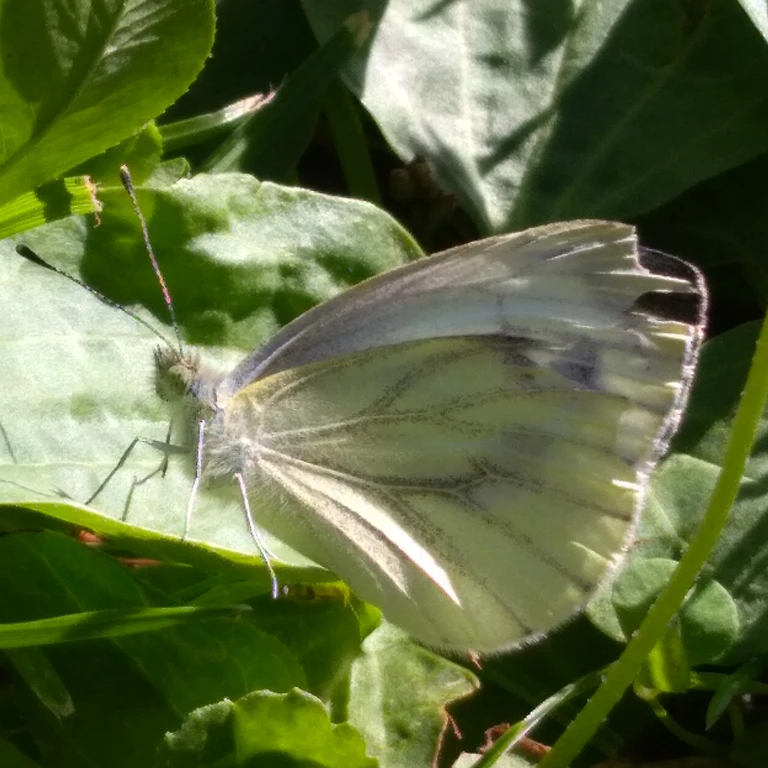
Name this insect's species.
Pieris napi
